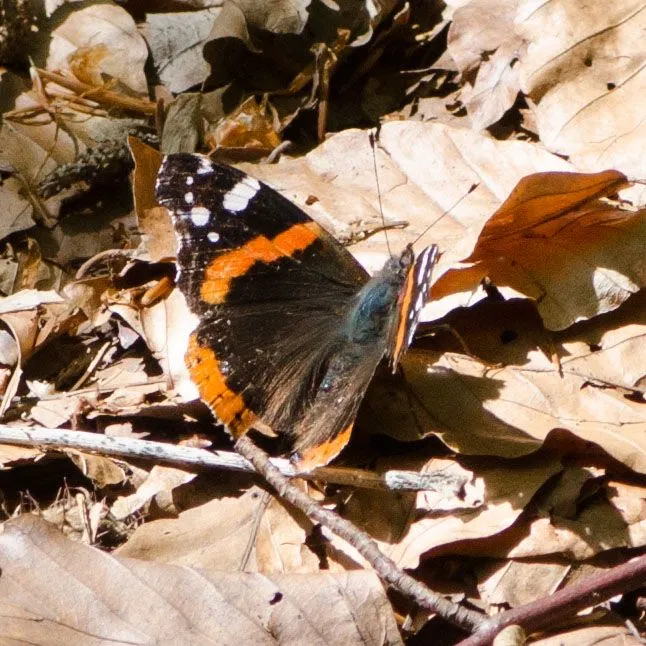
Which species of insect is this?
Vanessa atalanta
